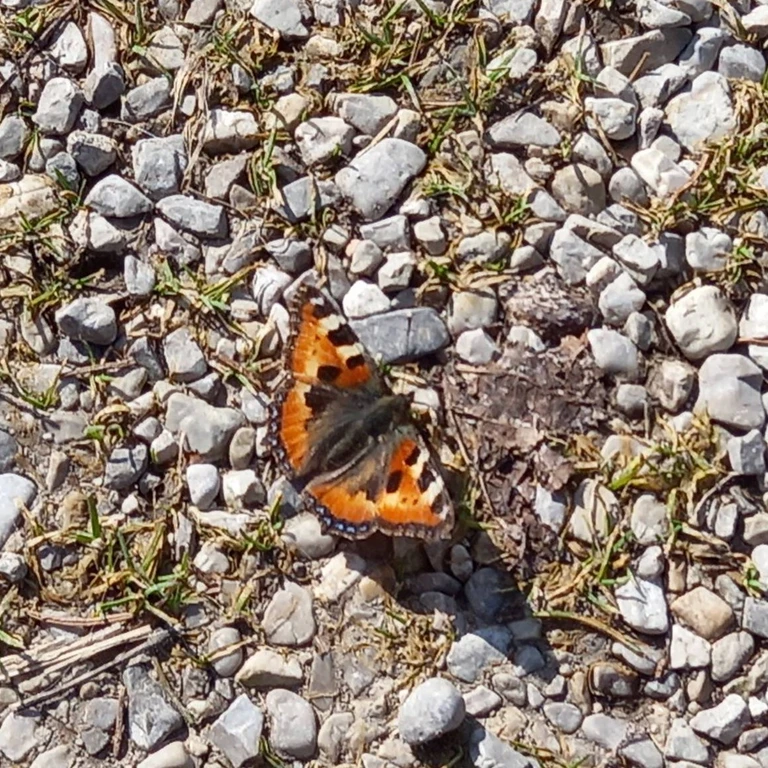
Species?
Aglais urticae
